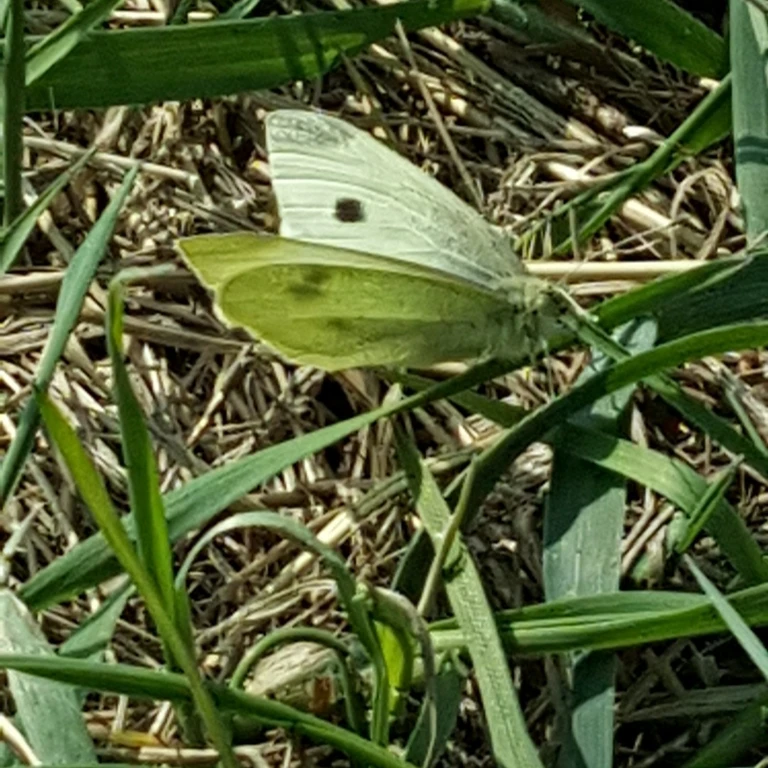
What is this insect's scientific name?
Pieris rapae
